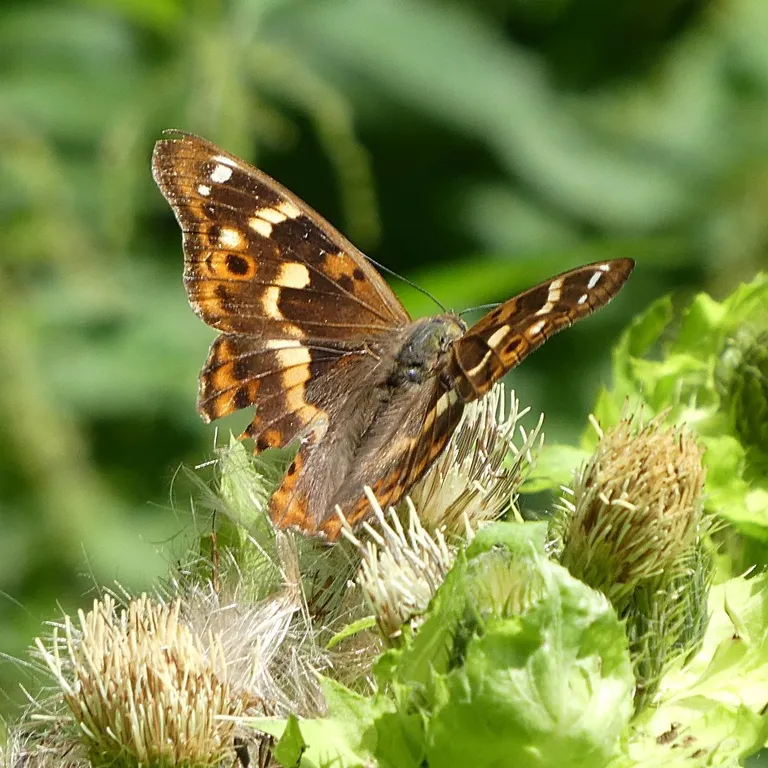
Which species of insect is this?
Apatura ilia
